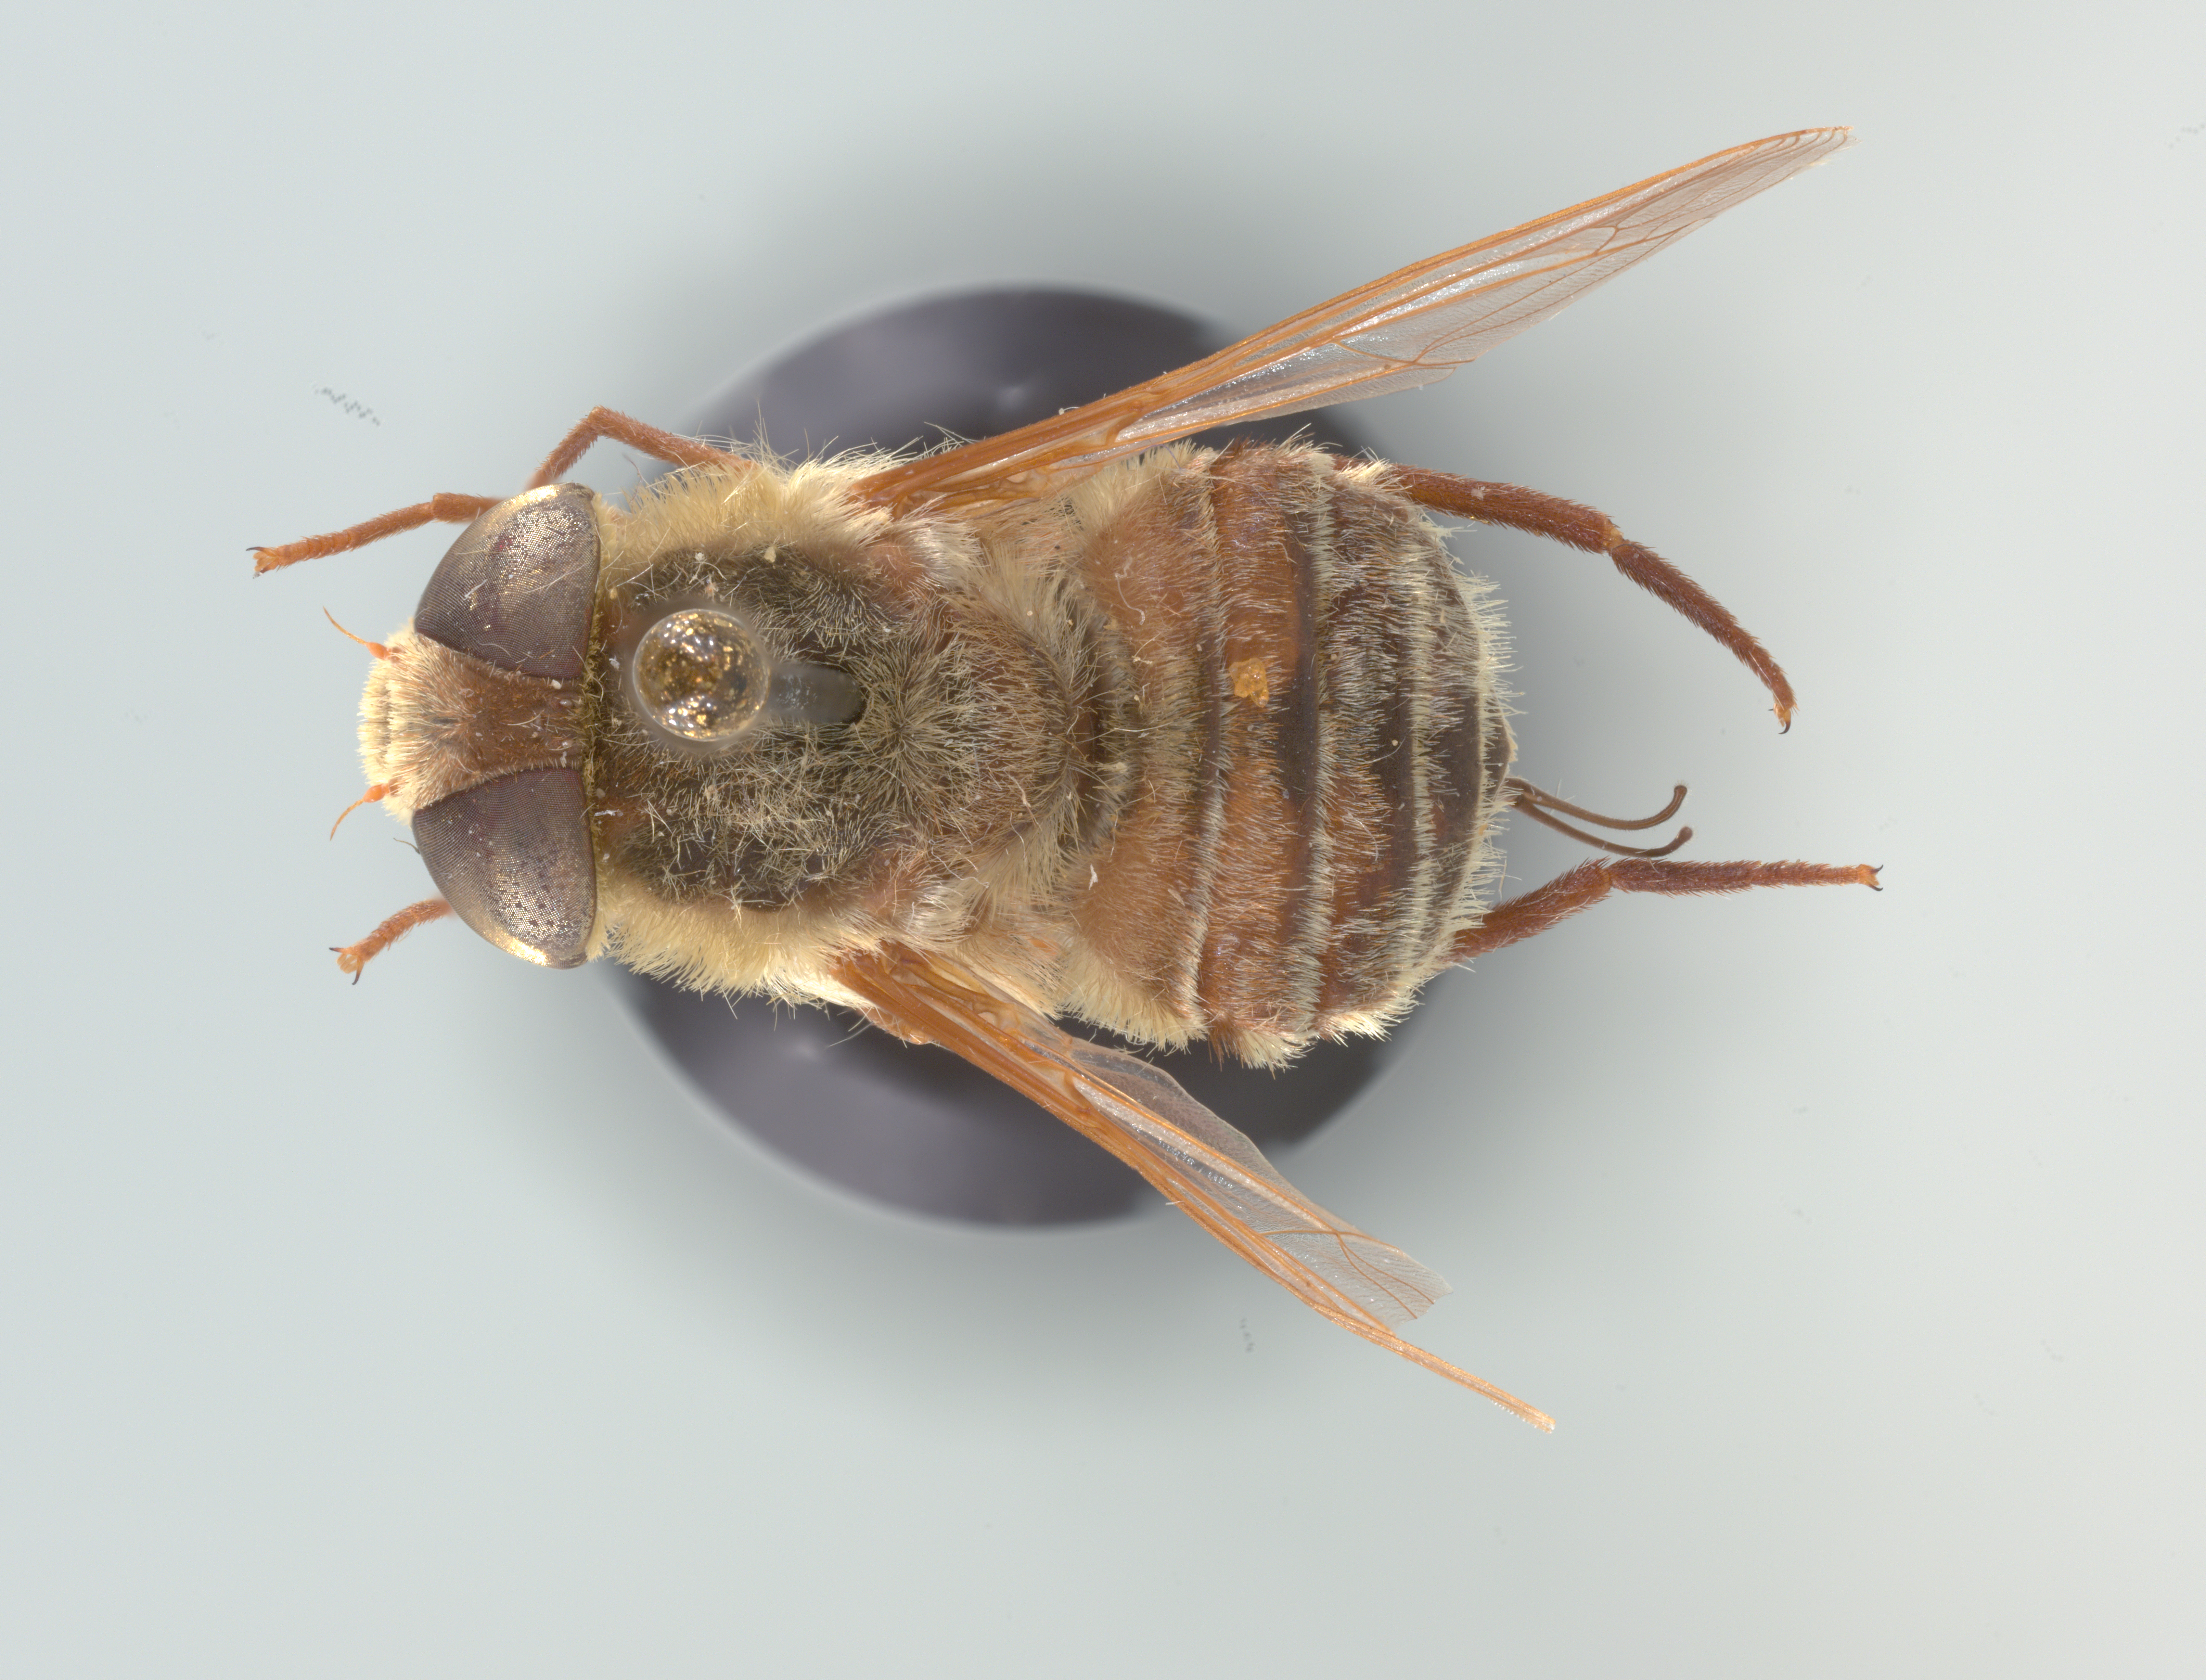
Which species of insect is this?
Neorhynchocephalus volaticus
